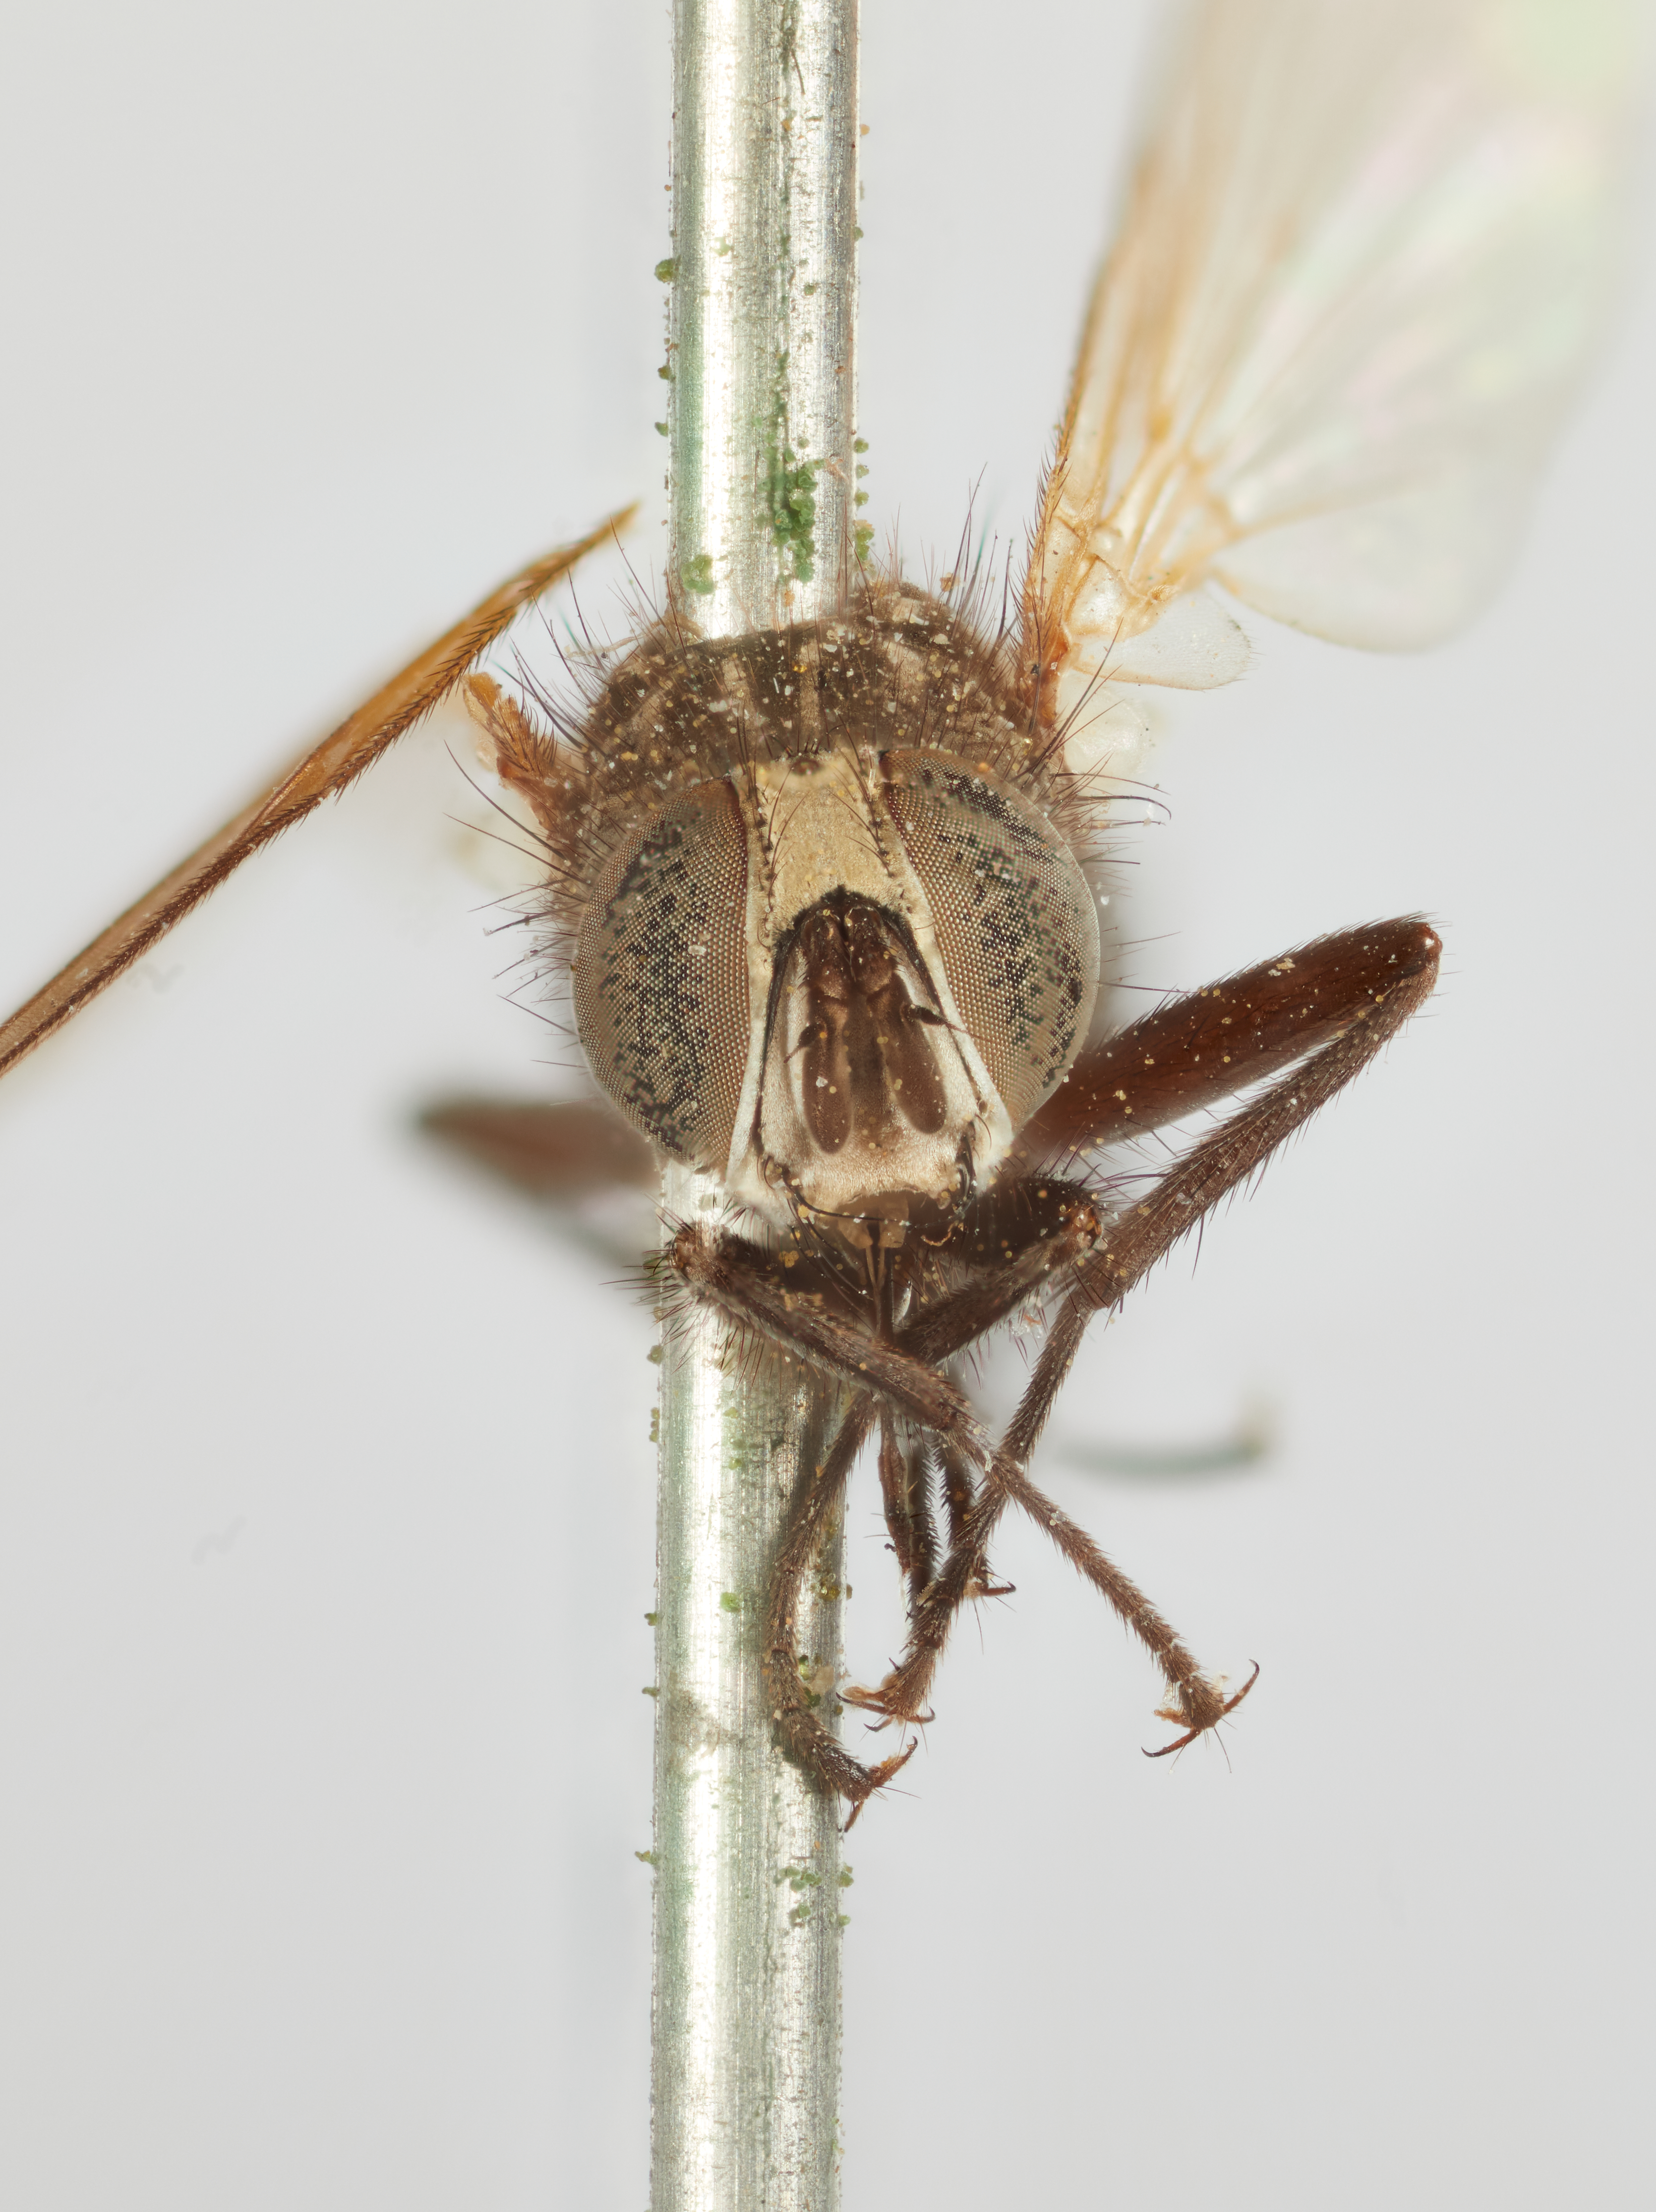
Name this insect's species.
Apinops atra
